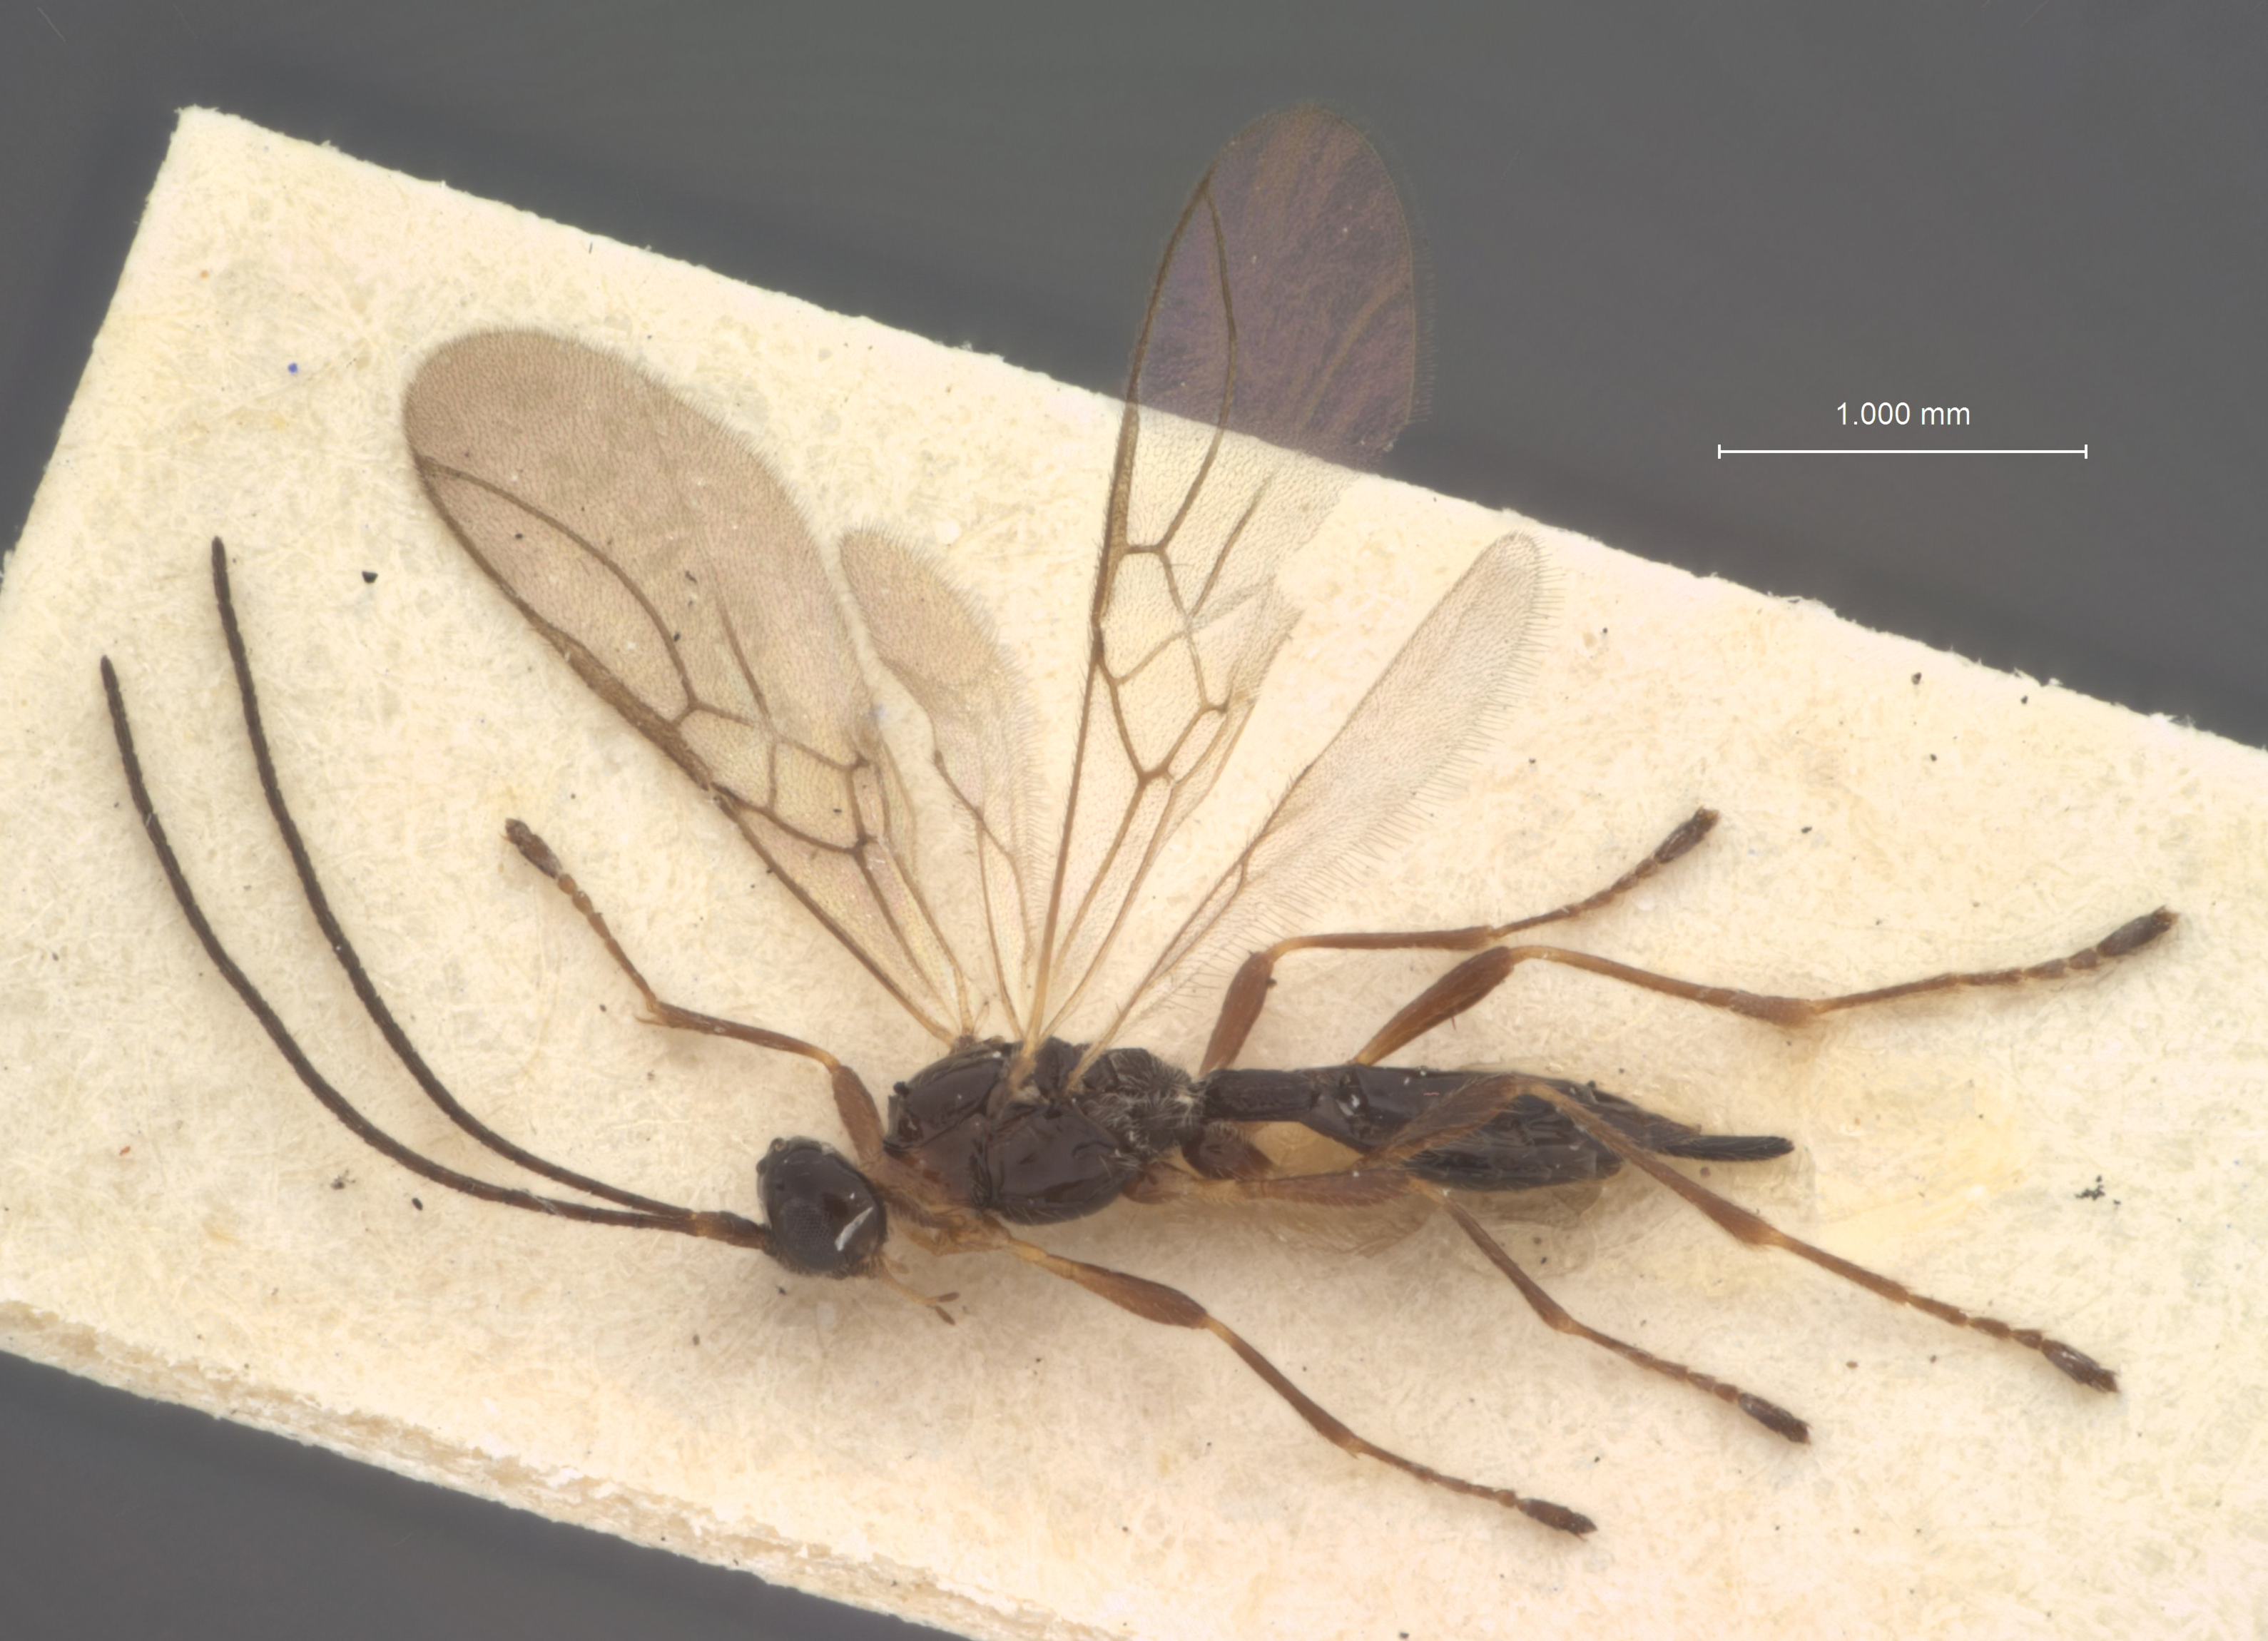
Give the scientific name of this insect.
Gyrocampa ruficollis
